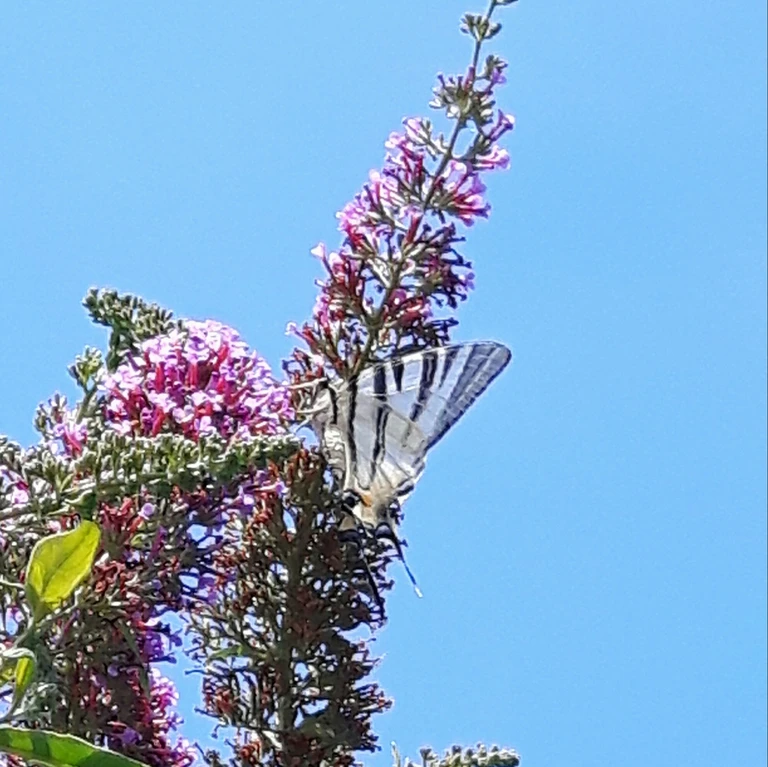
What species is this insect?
Iphiclides podalirius
